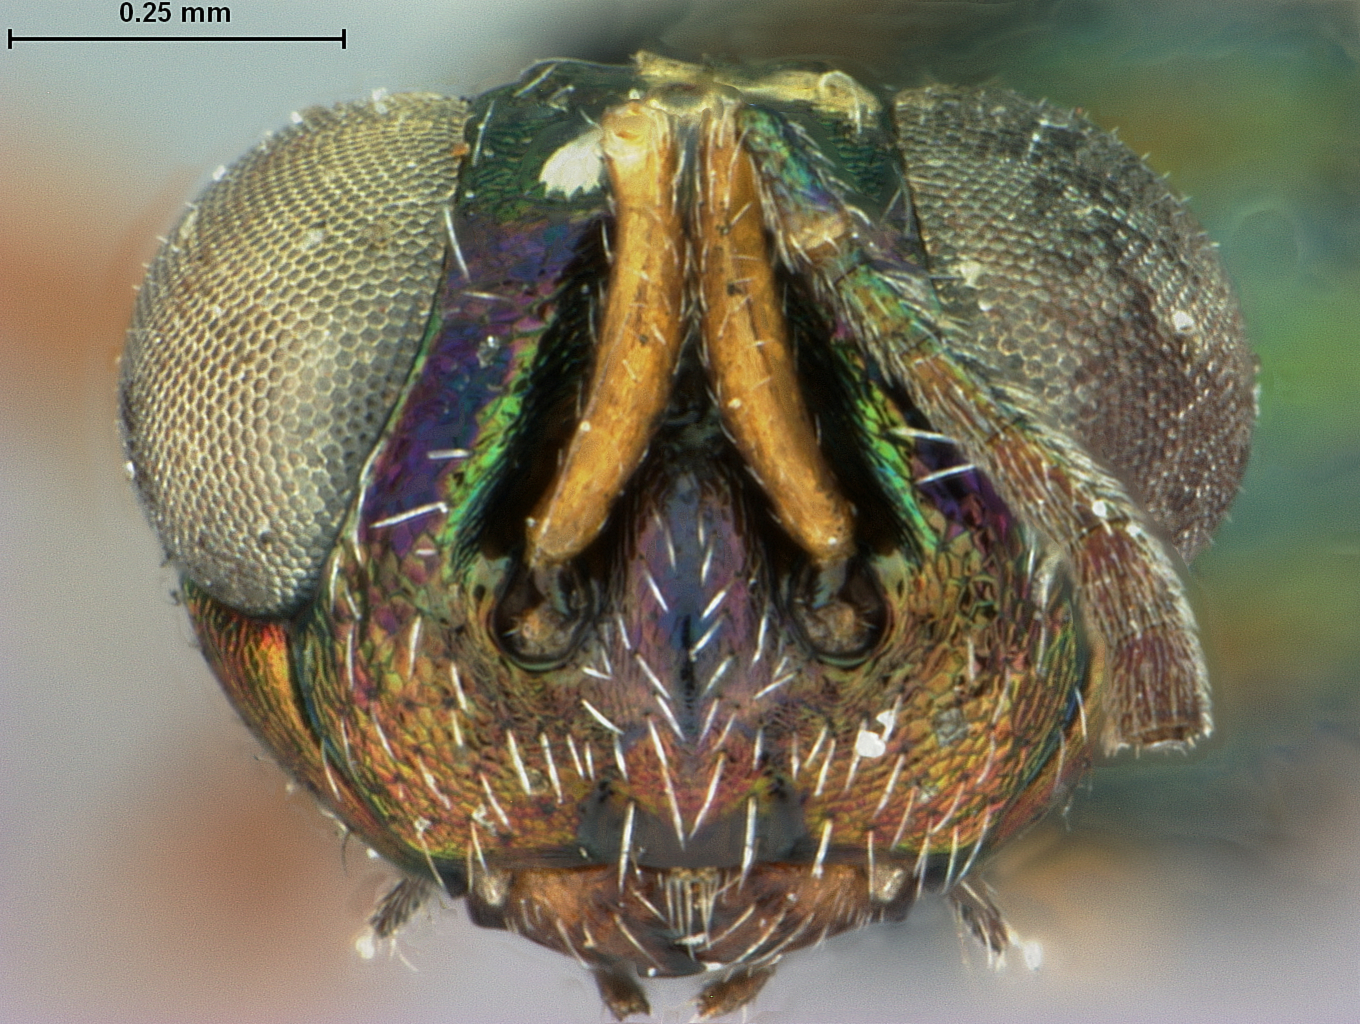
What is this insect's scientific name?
Eupelmus formosae
